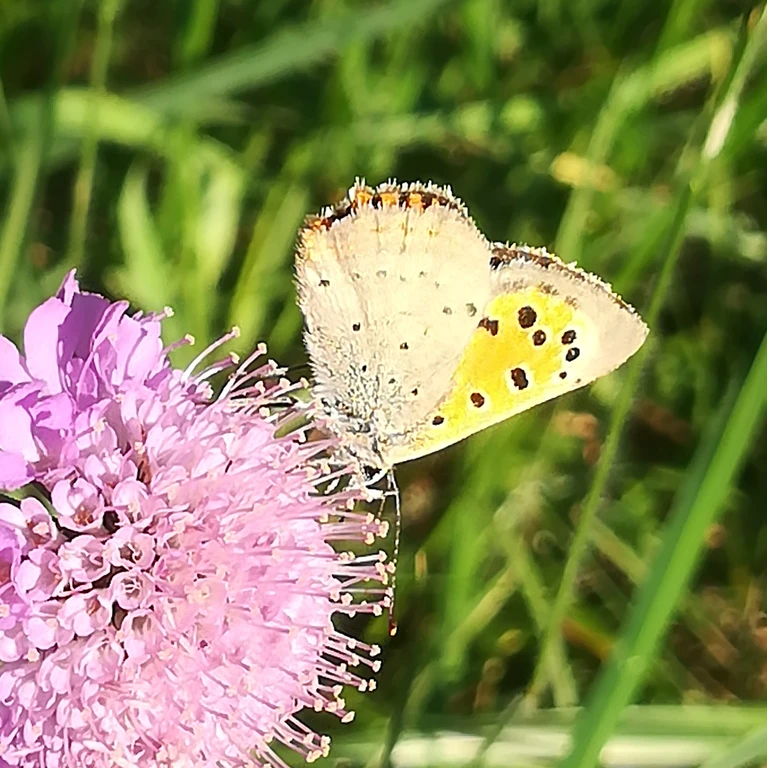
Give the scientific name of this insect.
Lycaena phlaeas
